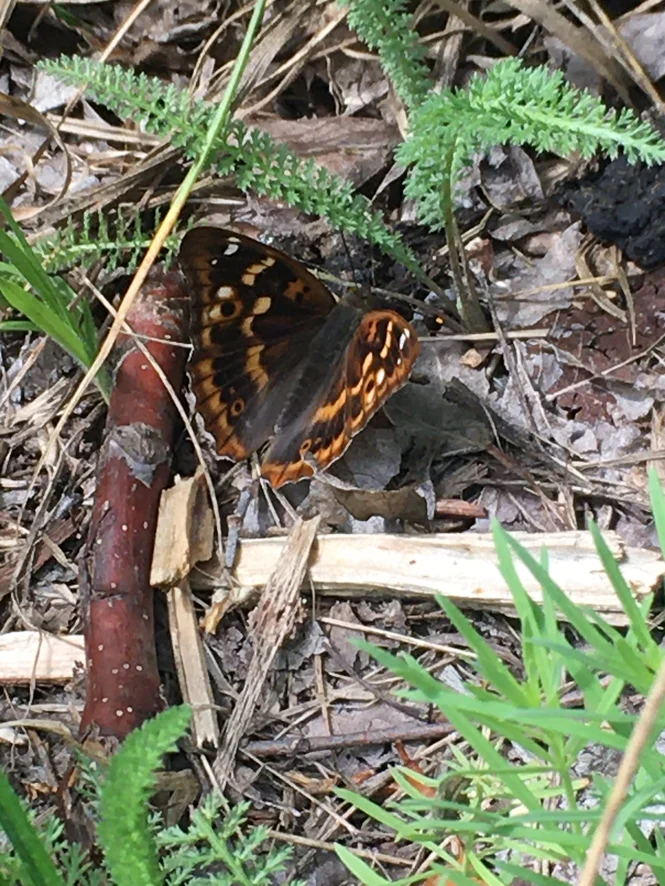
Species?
Apatura ilia
